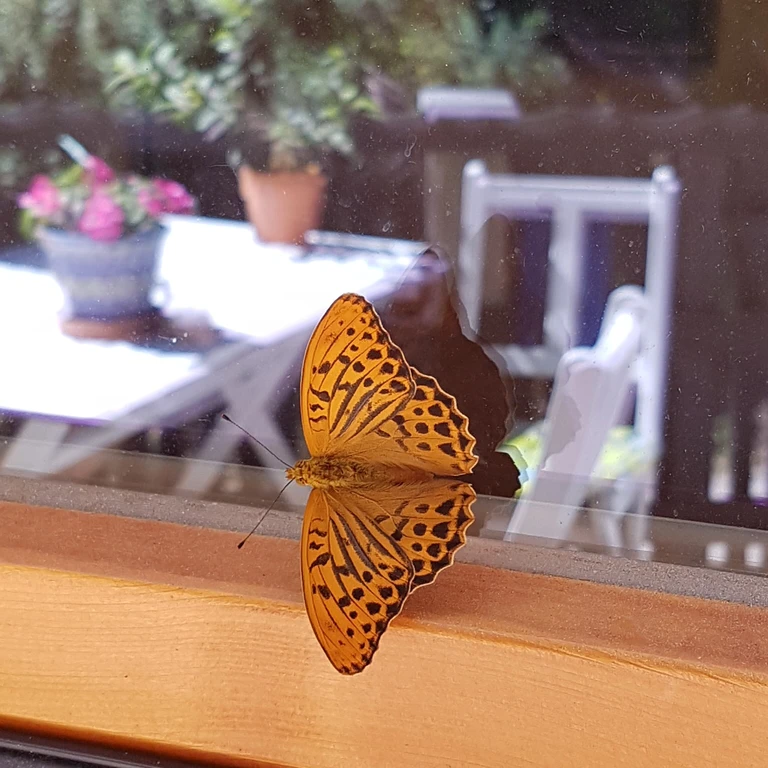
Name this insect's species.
Argynnis paphia
